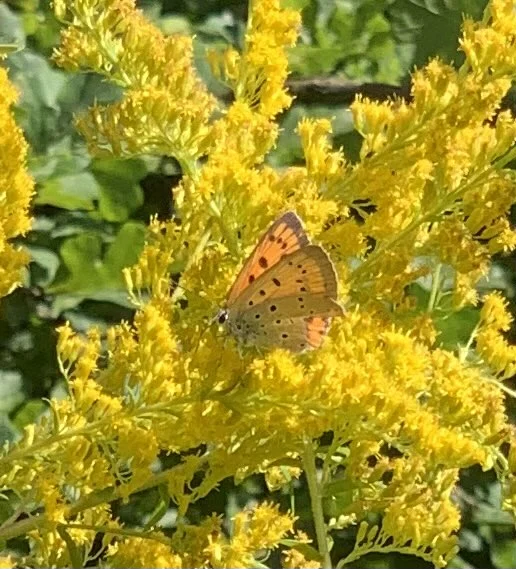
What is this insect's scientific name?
Lycaena dispar
